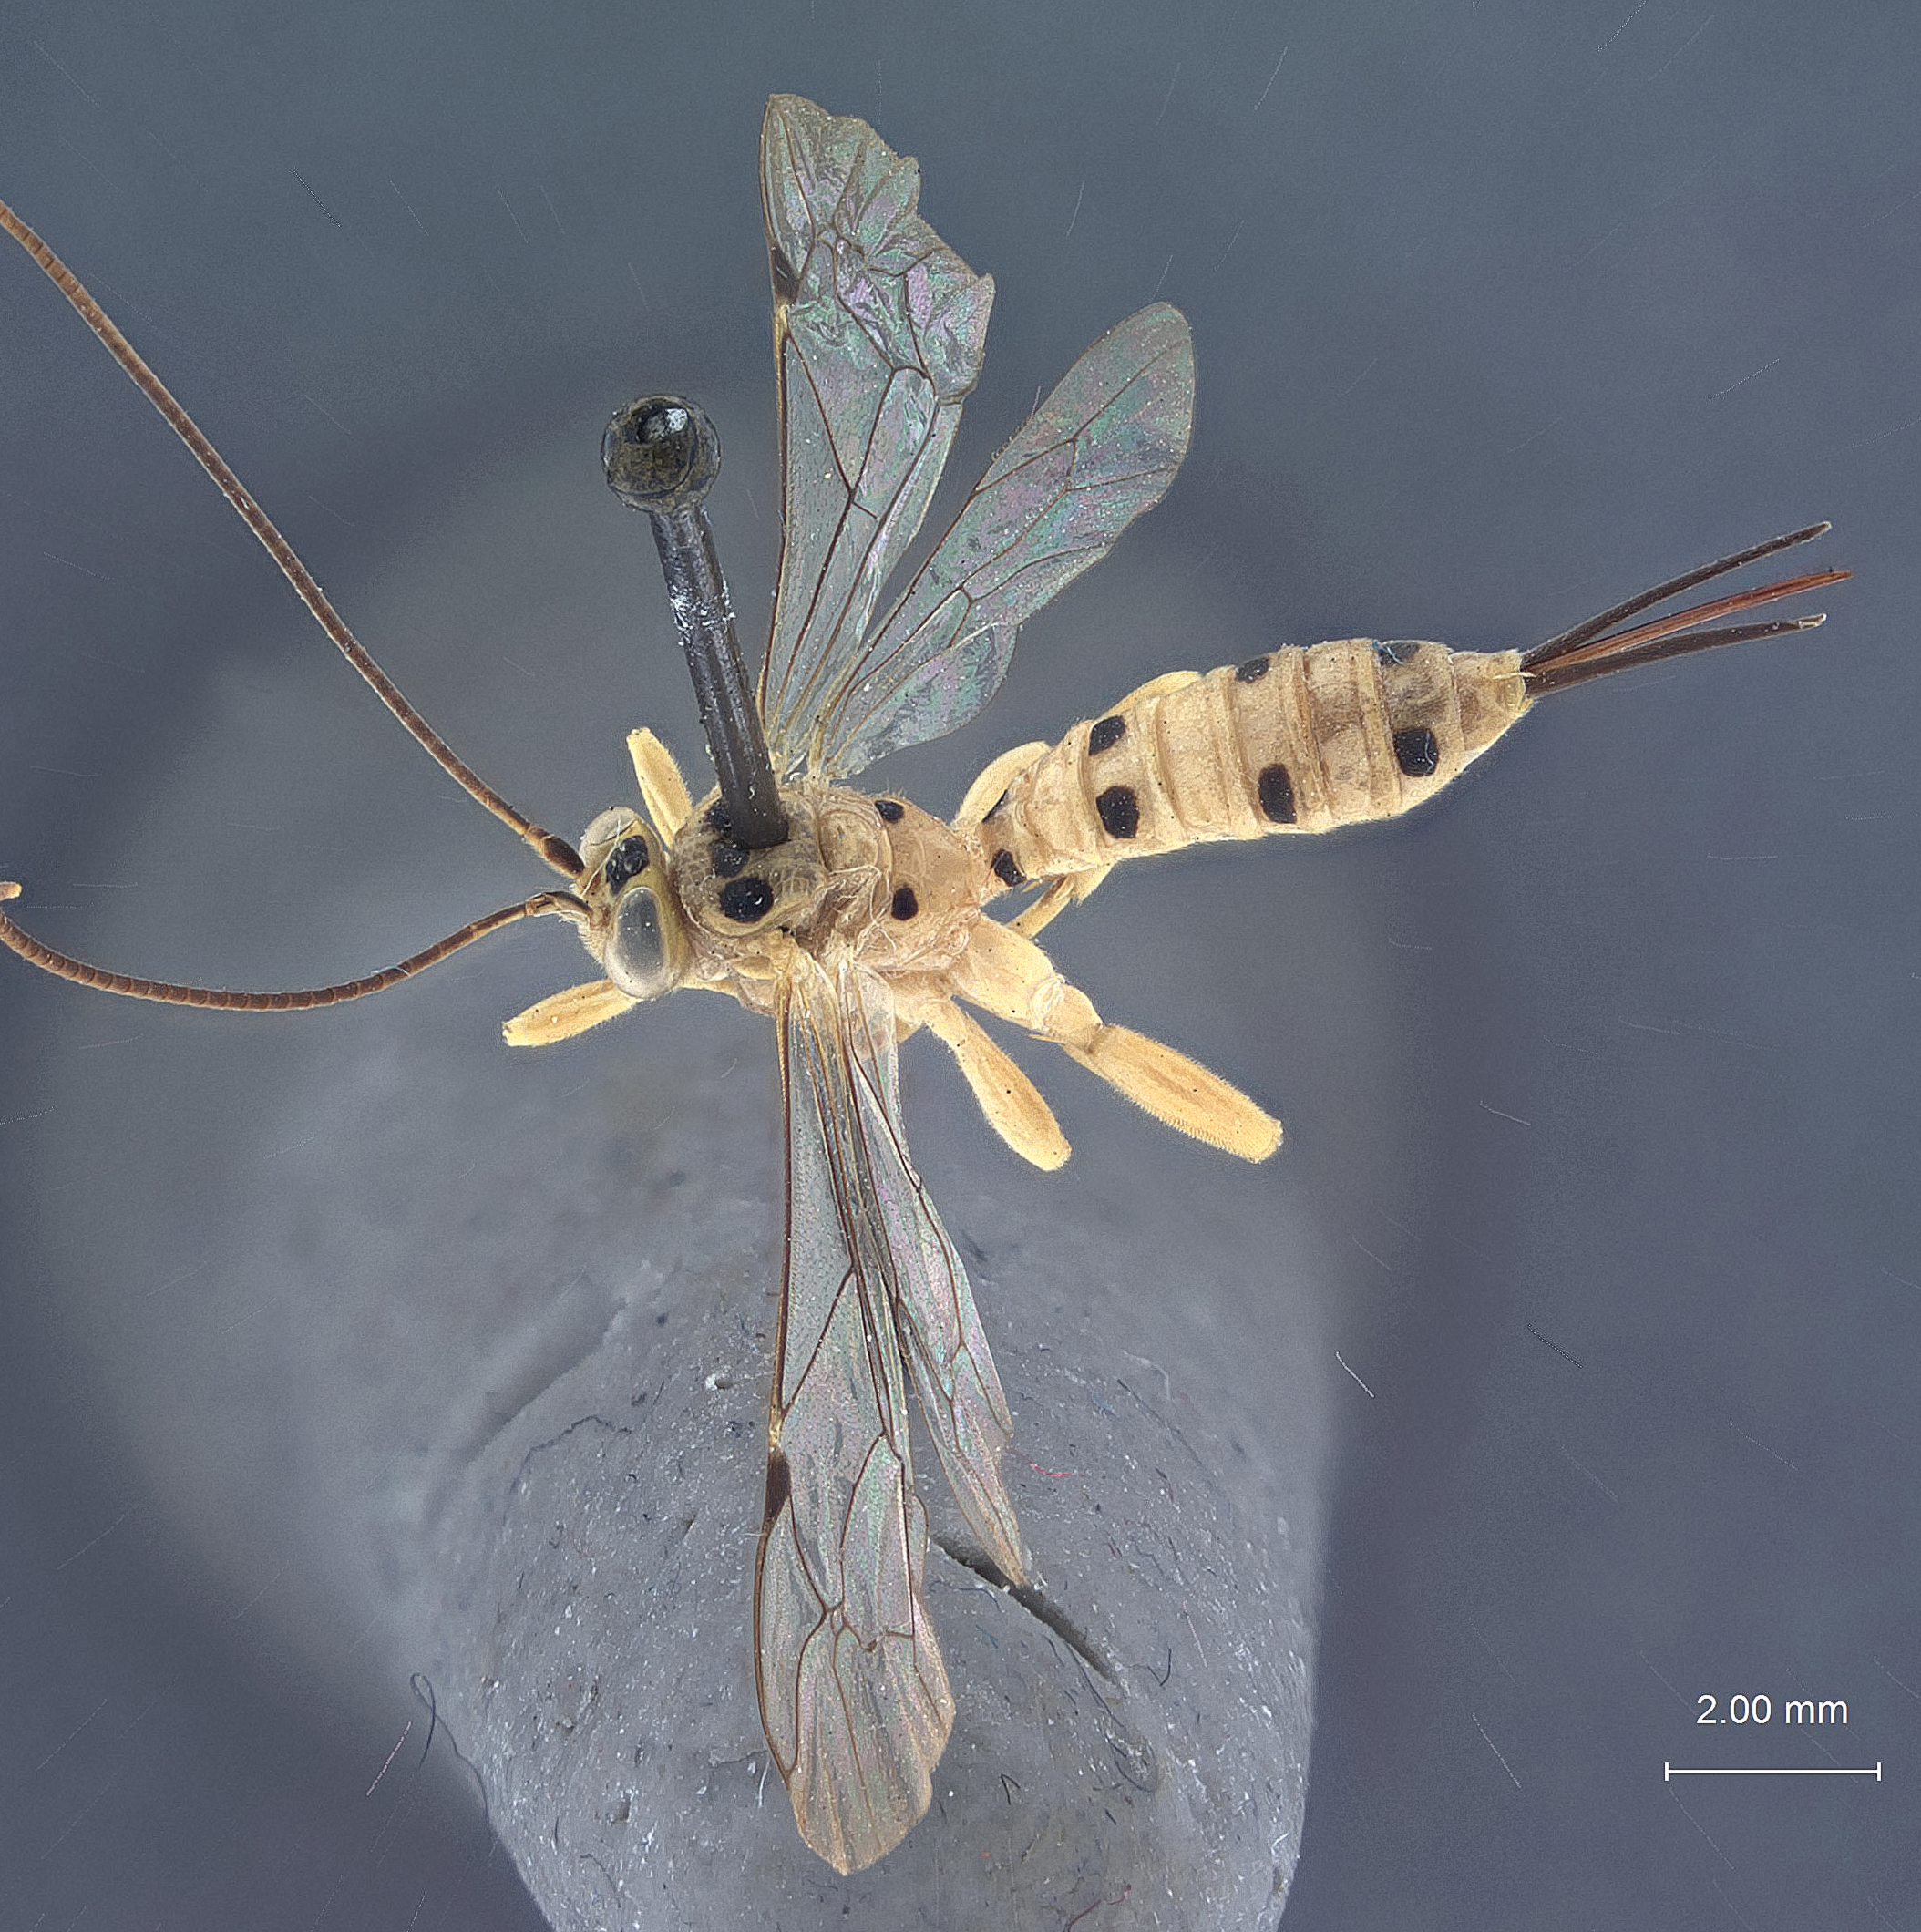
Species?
Neopimpla syleptae
